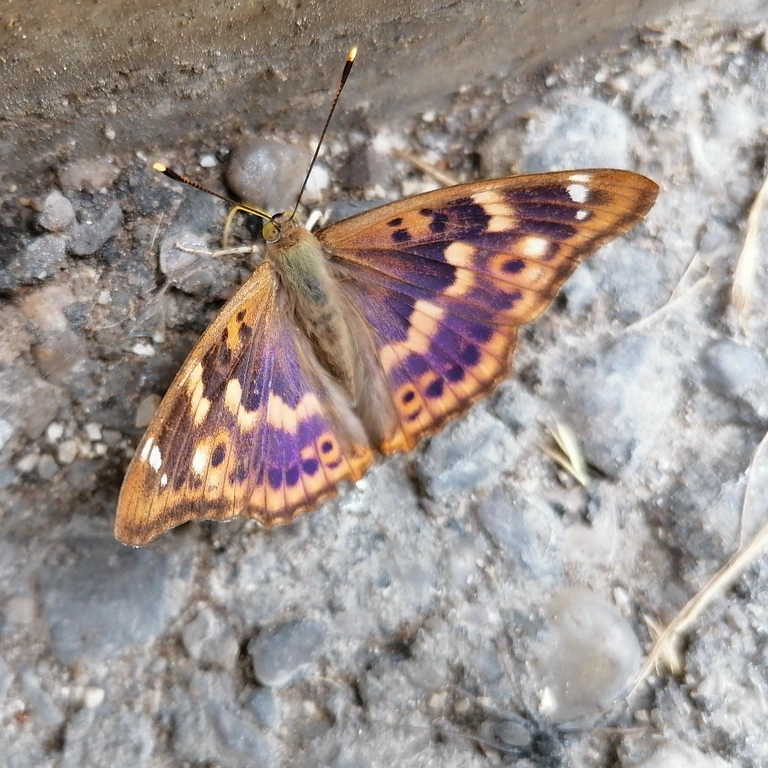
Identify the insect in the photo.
Apatura ilia
